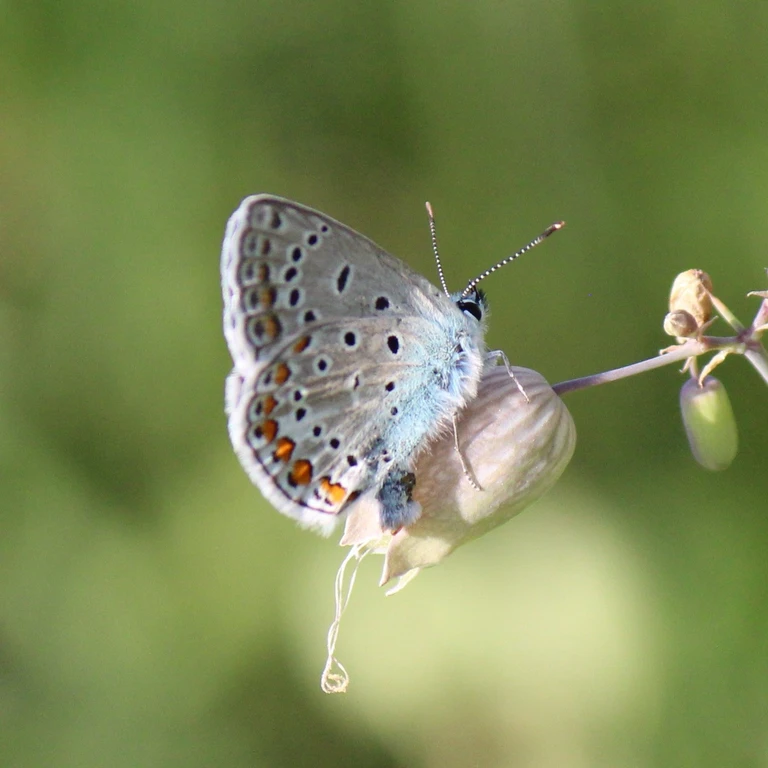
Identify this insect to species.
Polyommatus icarus
